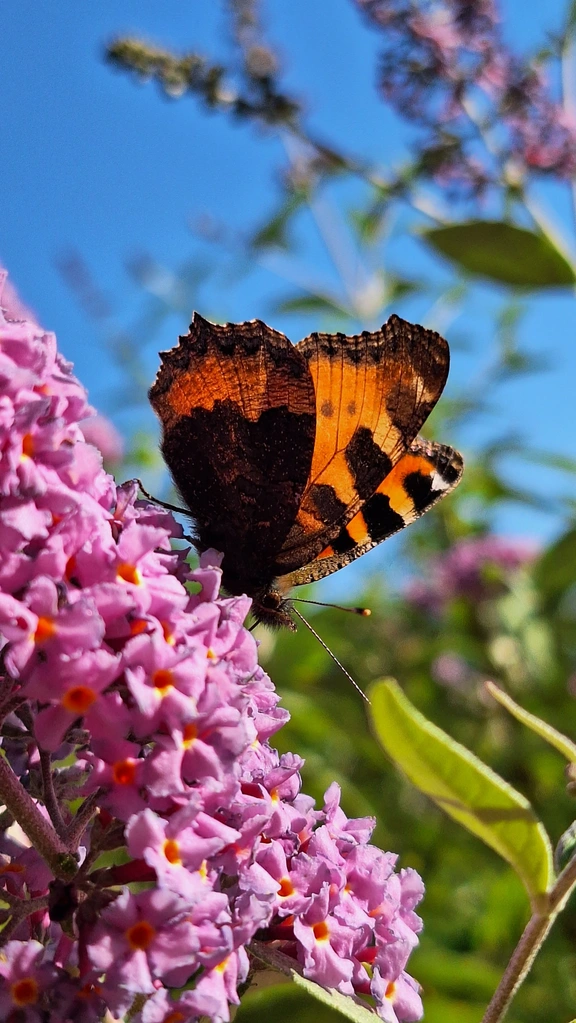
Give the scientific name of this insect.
Aglais urticae
